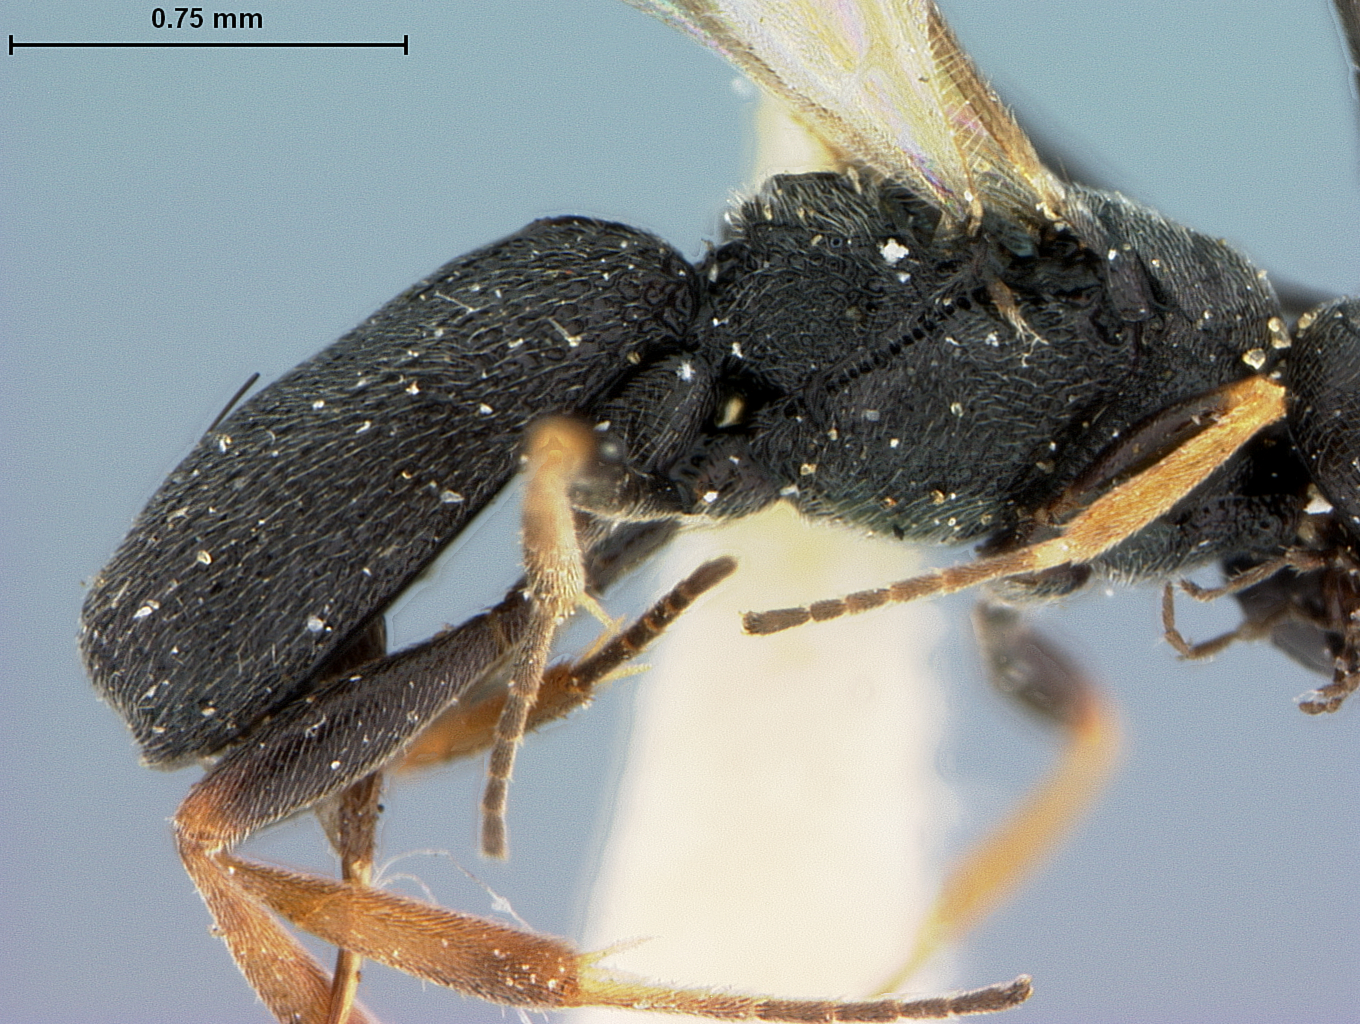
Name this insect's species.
Chelonus saileri
